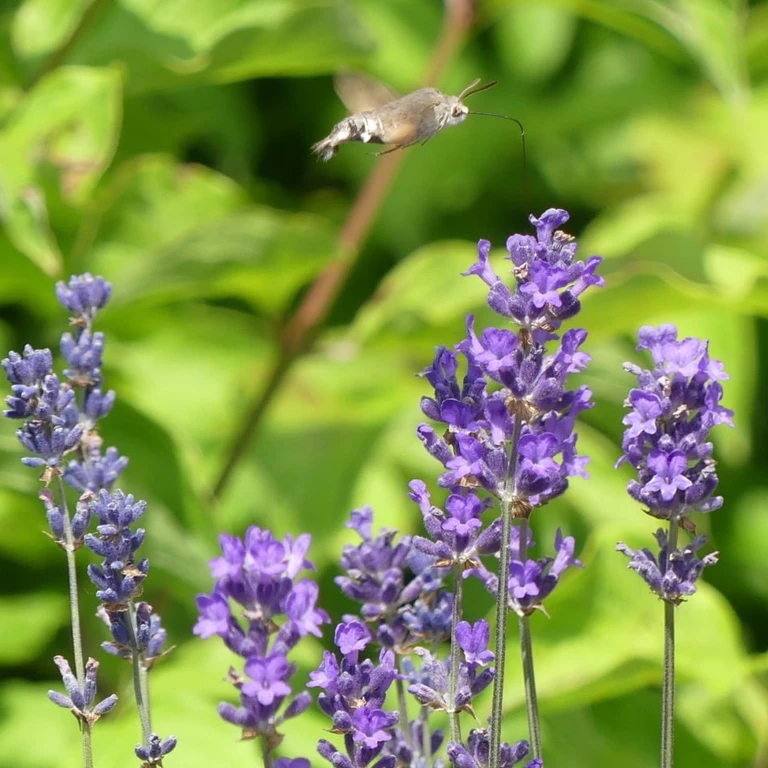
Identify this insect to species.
Macroglossum stellatarum
